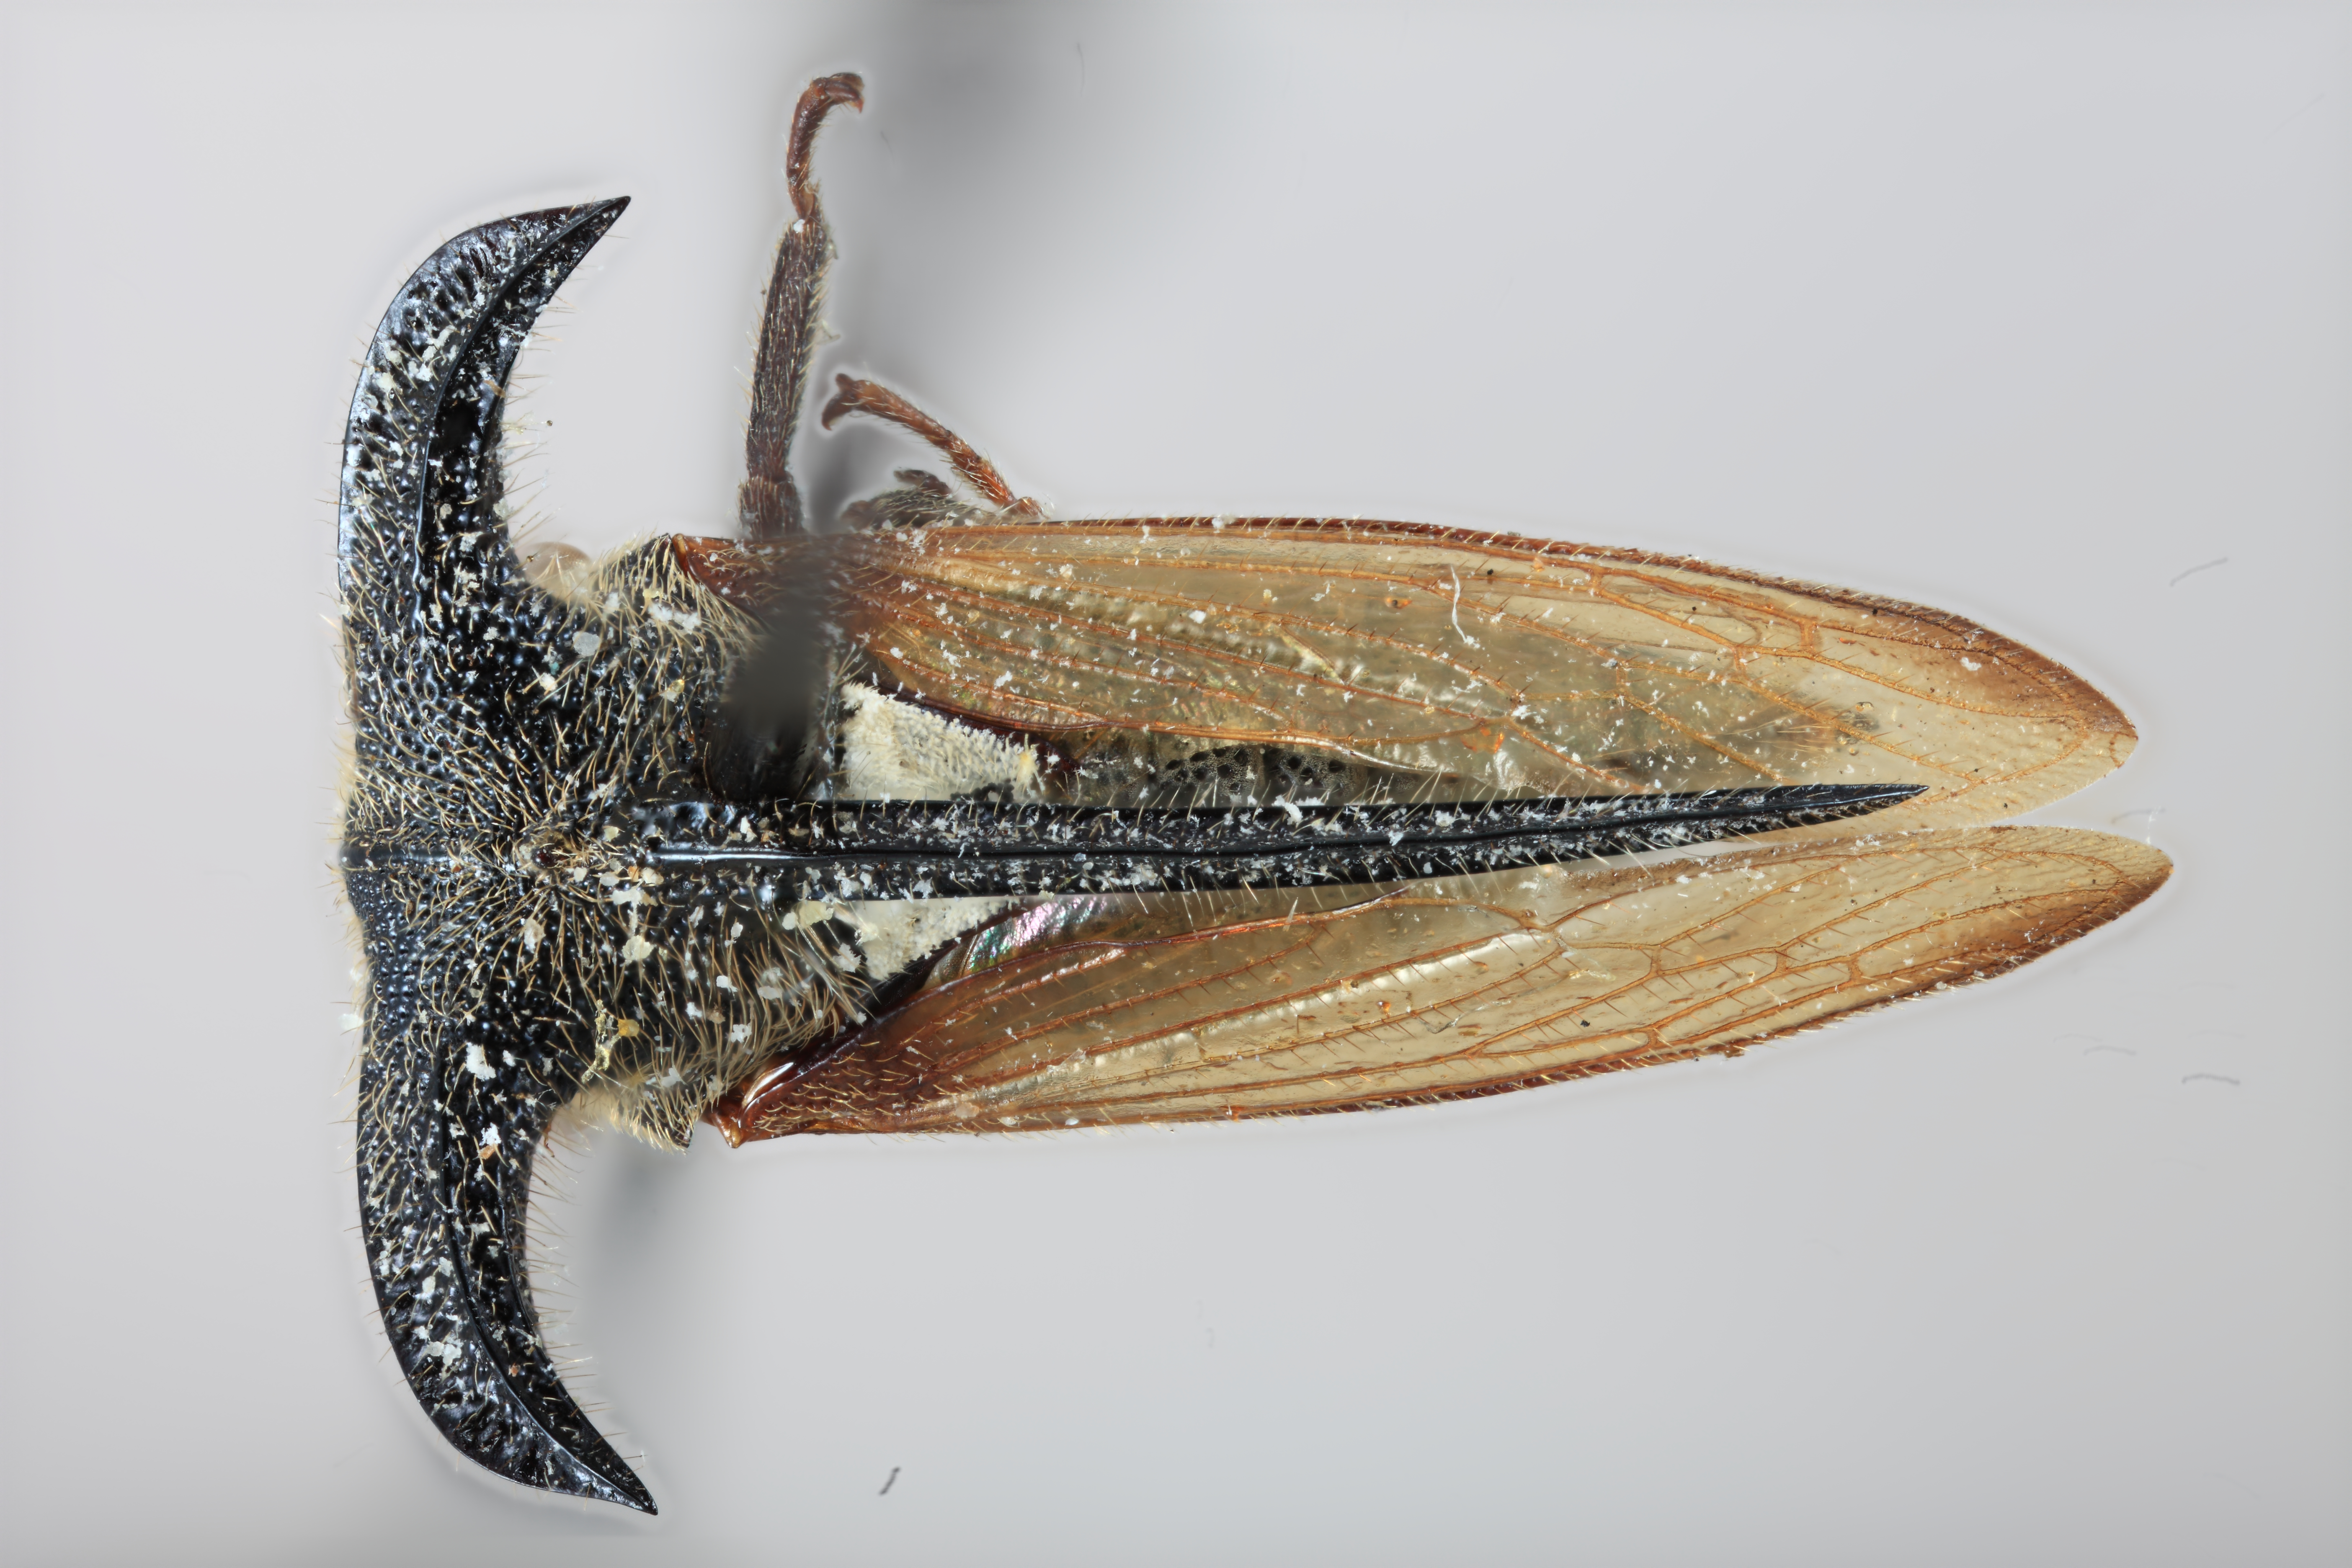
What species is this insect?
Leptocentrus arcuatus
